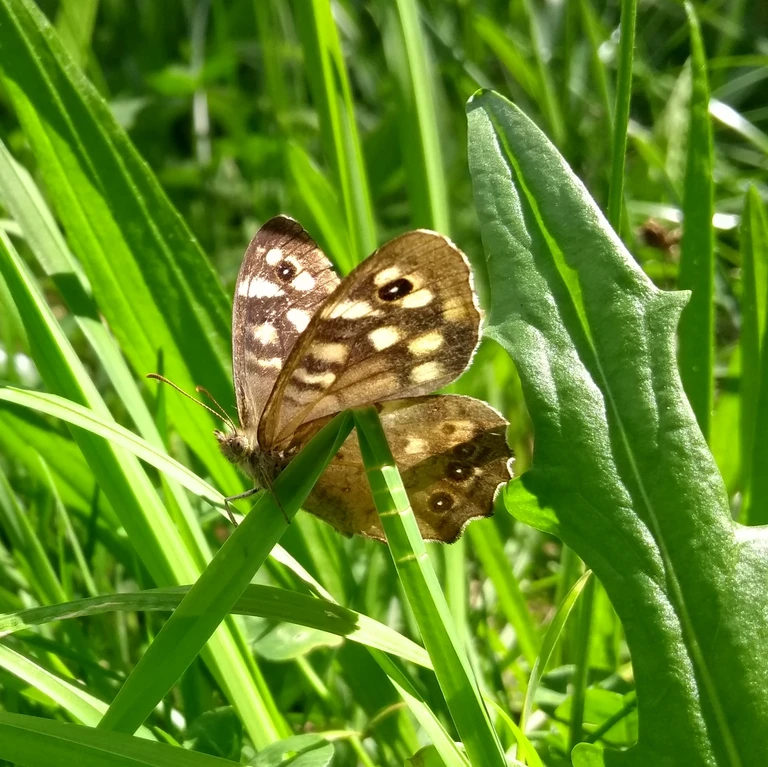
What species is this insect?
Pararge aegeria
